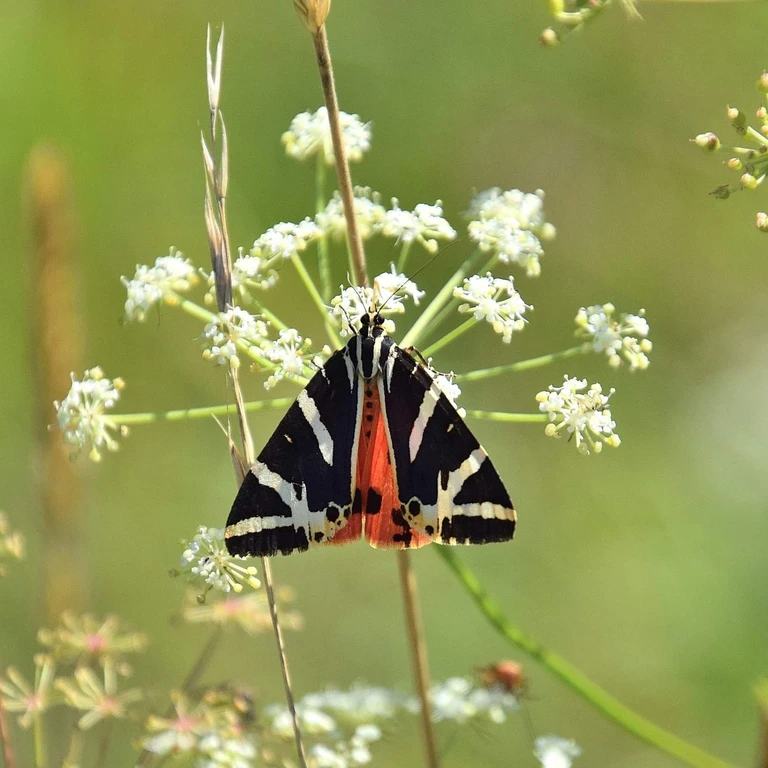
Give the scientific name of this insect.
Euplagia quadripunctaria
